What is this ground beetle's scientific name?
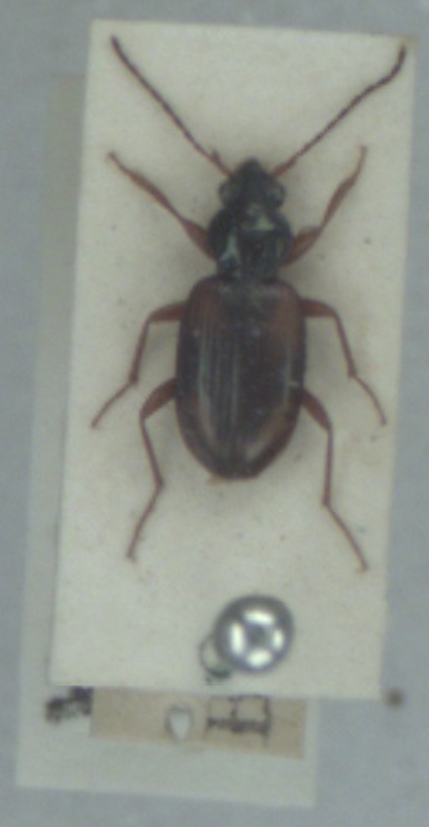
Bembidion tetracolum
